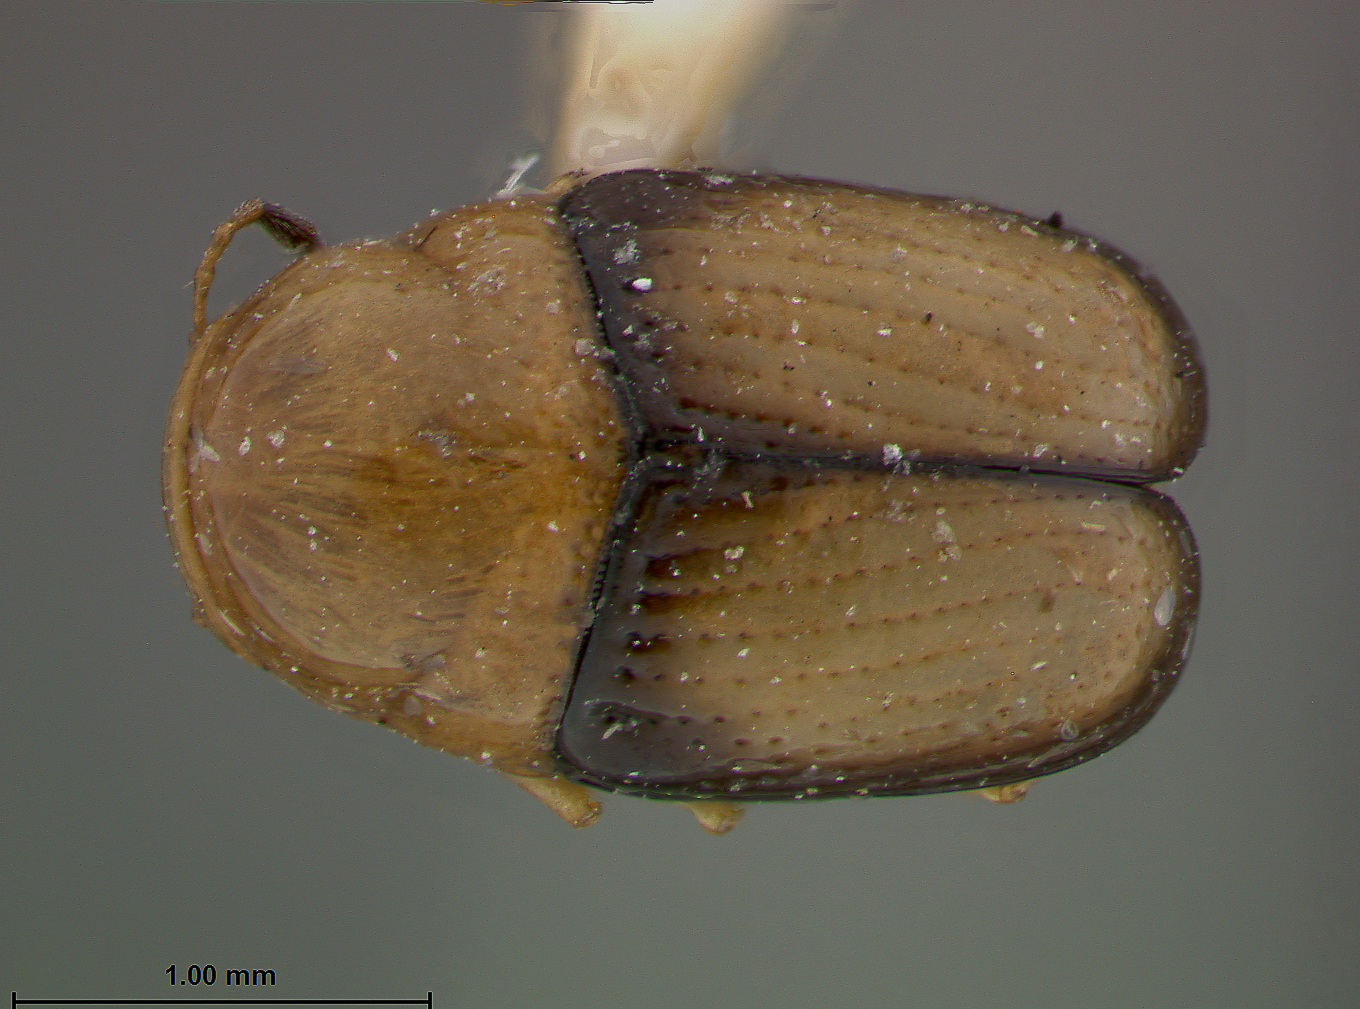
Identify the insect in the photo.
Coenobius circumductus
